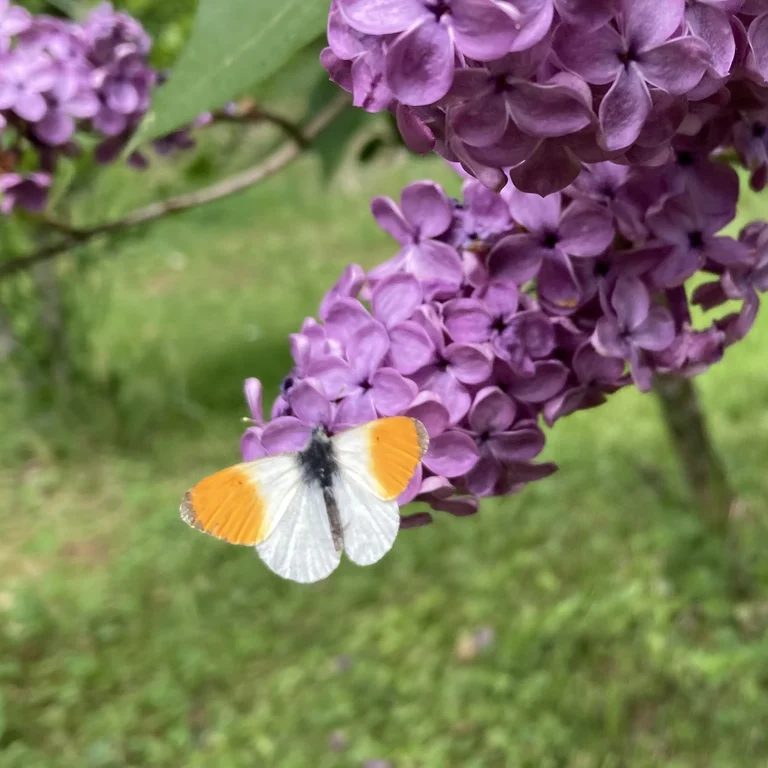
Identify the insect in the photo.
Anthocharis cardamines
